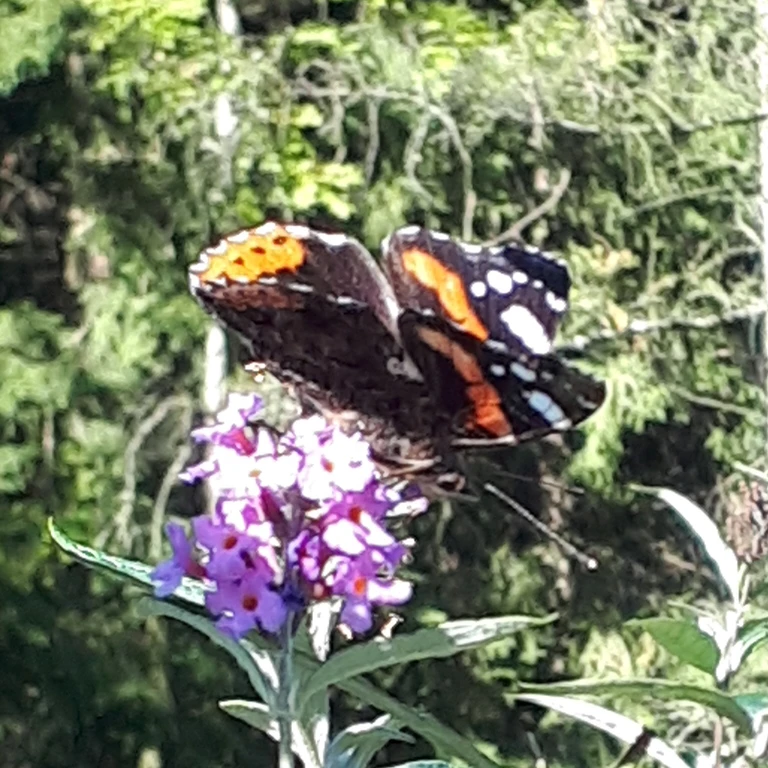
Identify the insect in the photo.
Vanessa atalanta
